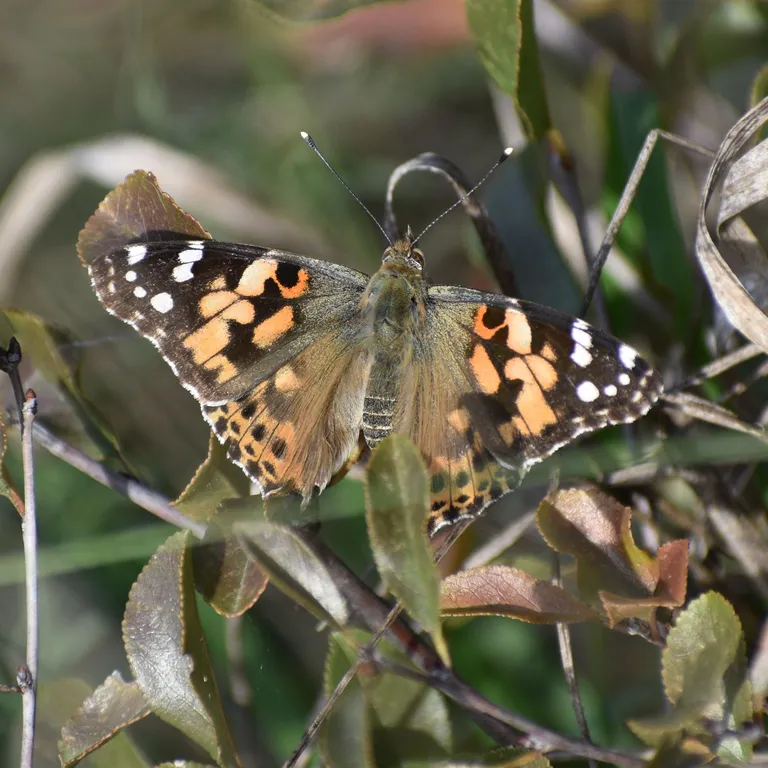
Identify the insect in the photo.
Vanessa cardui
